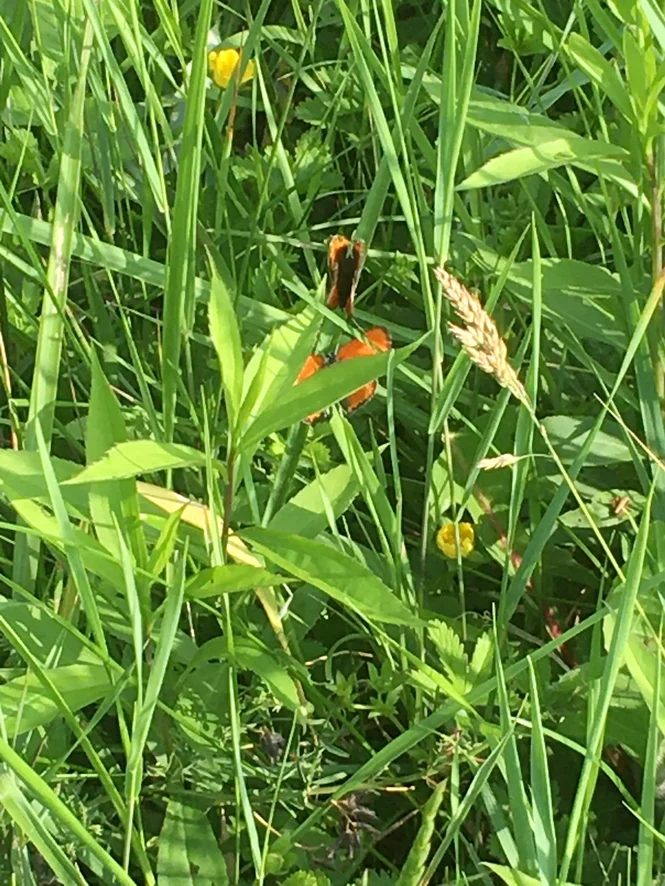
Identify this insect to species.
Lycaena dispar
